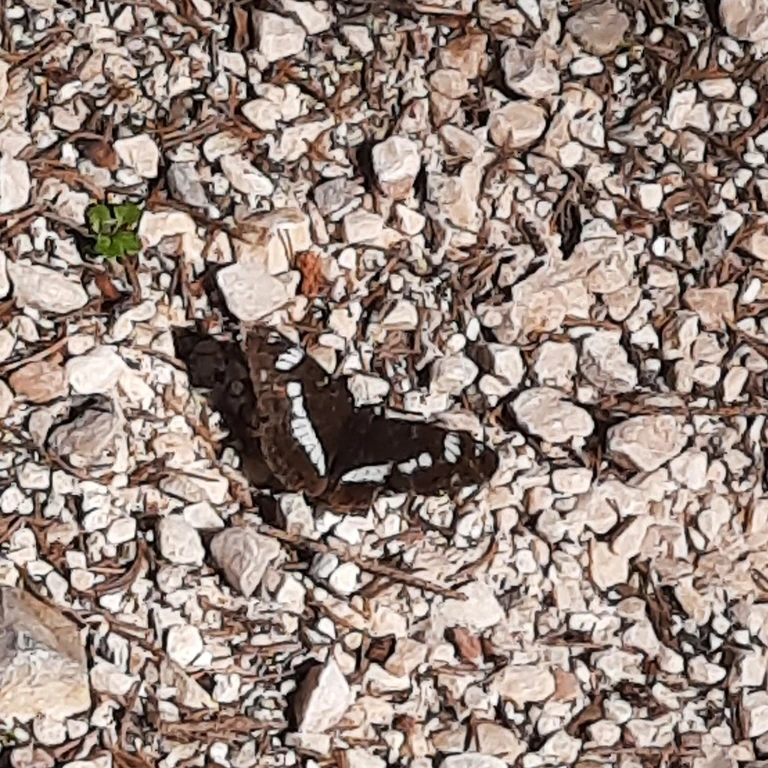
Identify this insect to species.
Limenitis camilla (also Ladoga camilla)
